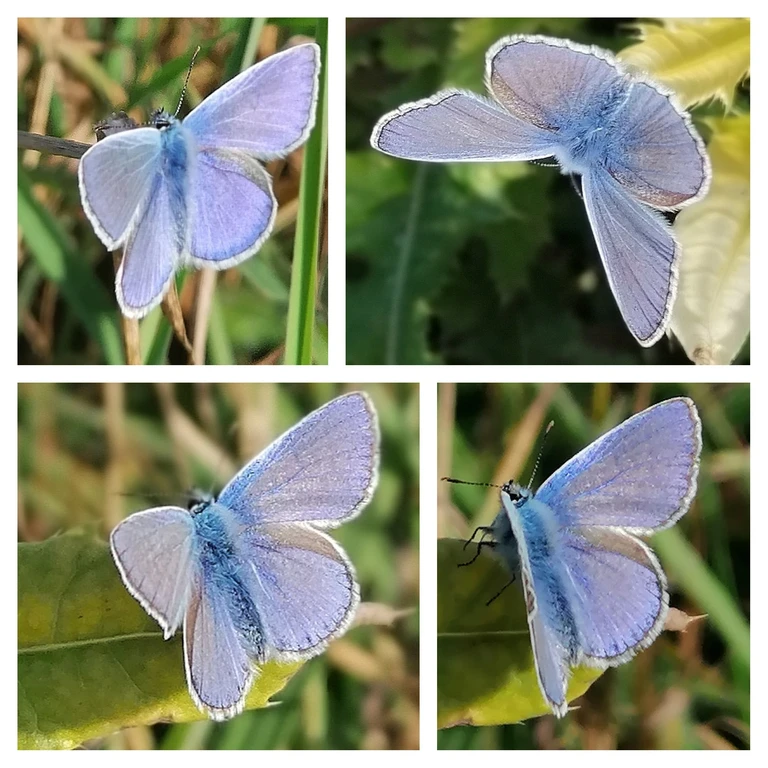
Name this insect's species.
Polyommatus icarus
